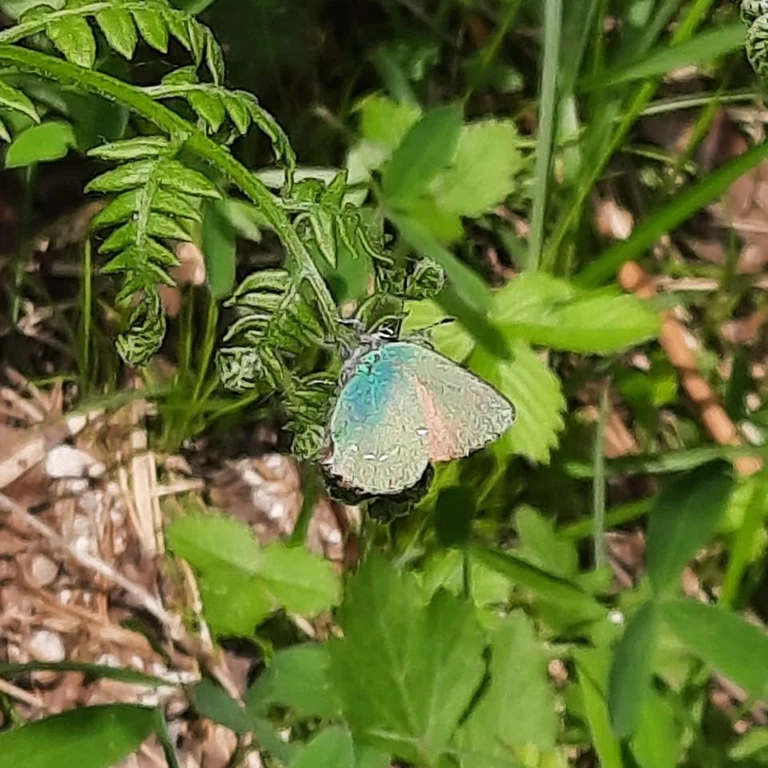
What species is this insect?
Callophrys rubi
